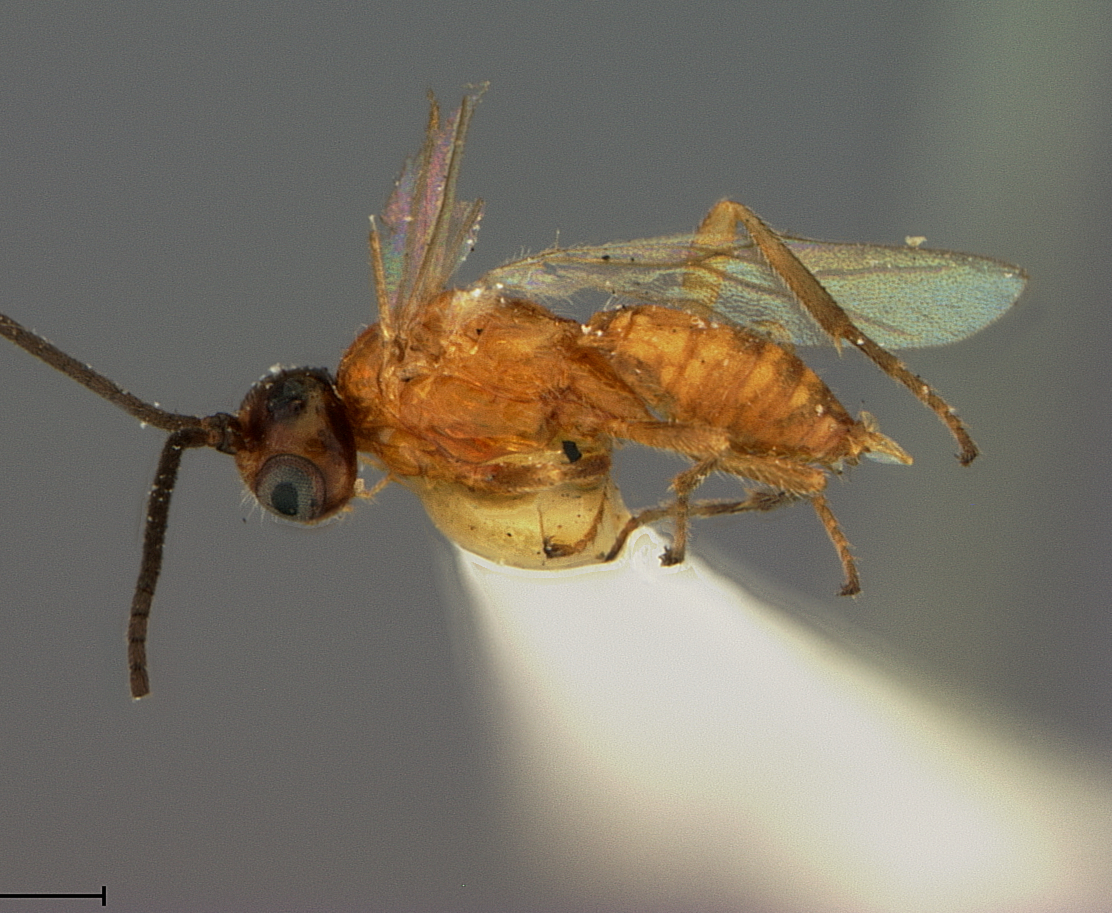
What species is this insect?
Bracon anthonomi
